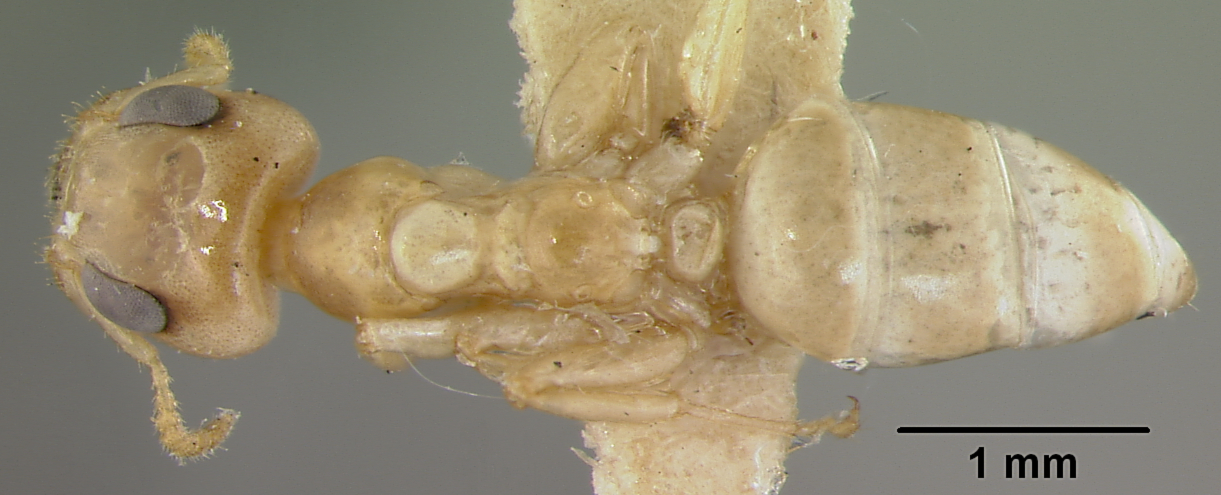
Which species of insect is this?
Gesomyrmex kalshoveni
